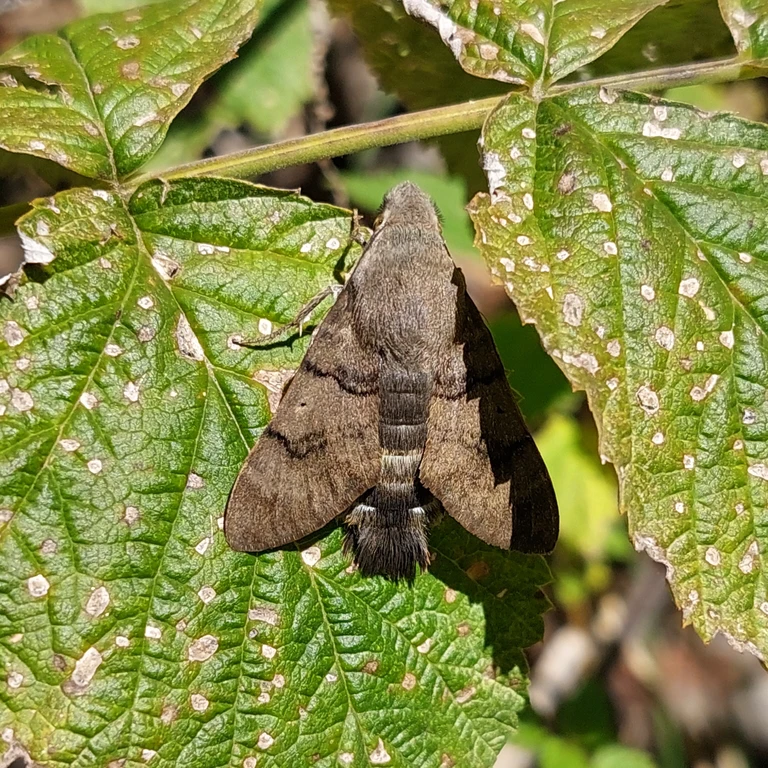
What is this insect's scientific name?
Macroglossum stellatarum
